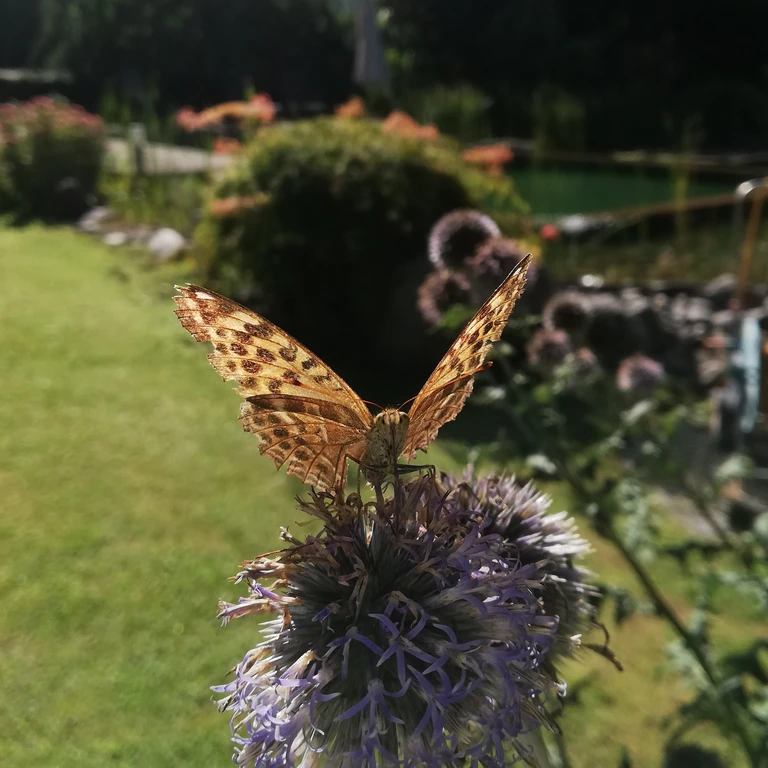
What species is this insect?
Argynnis paphia
